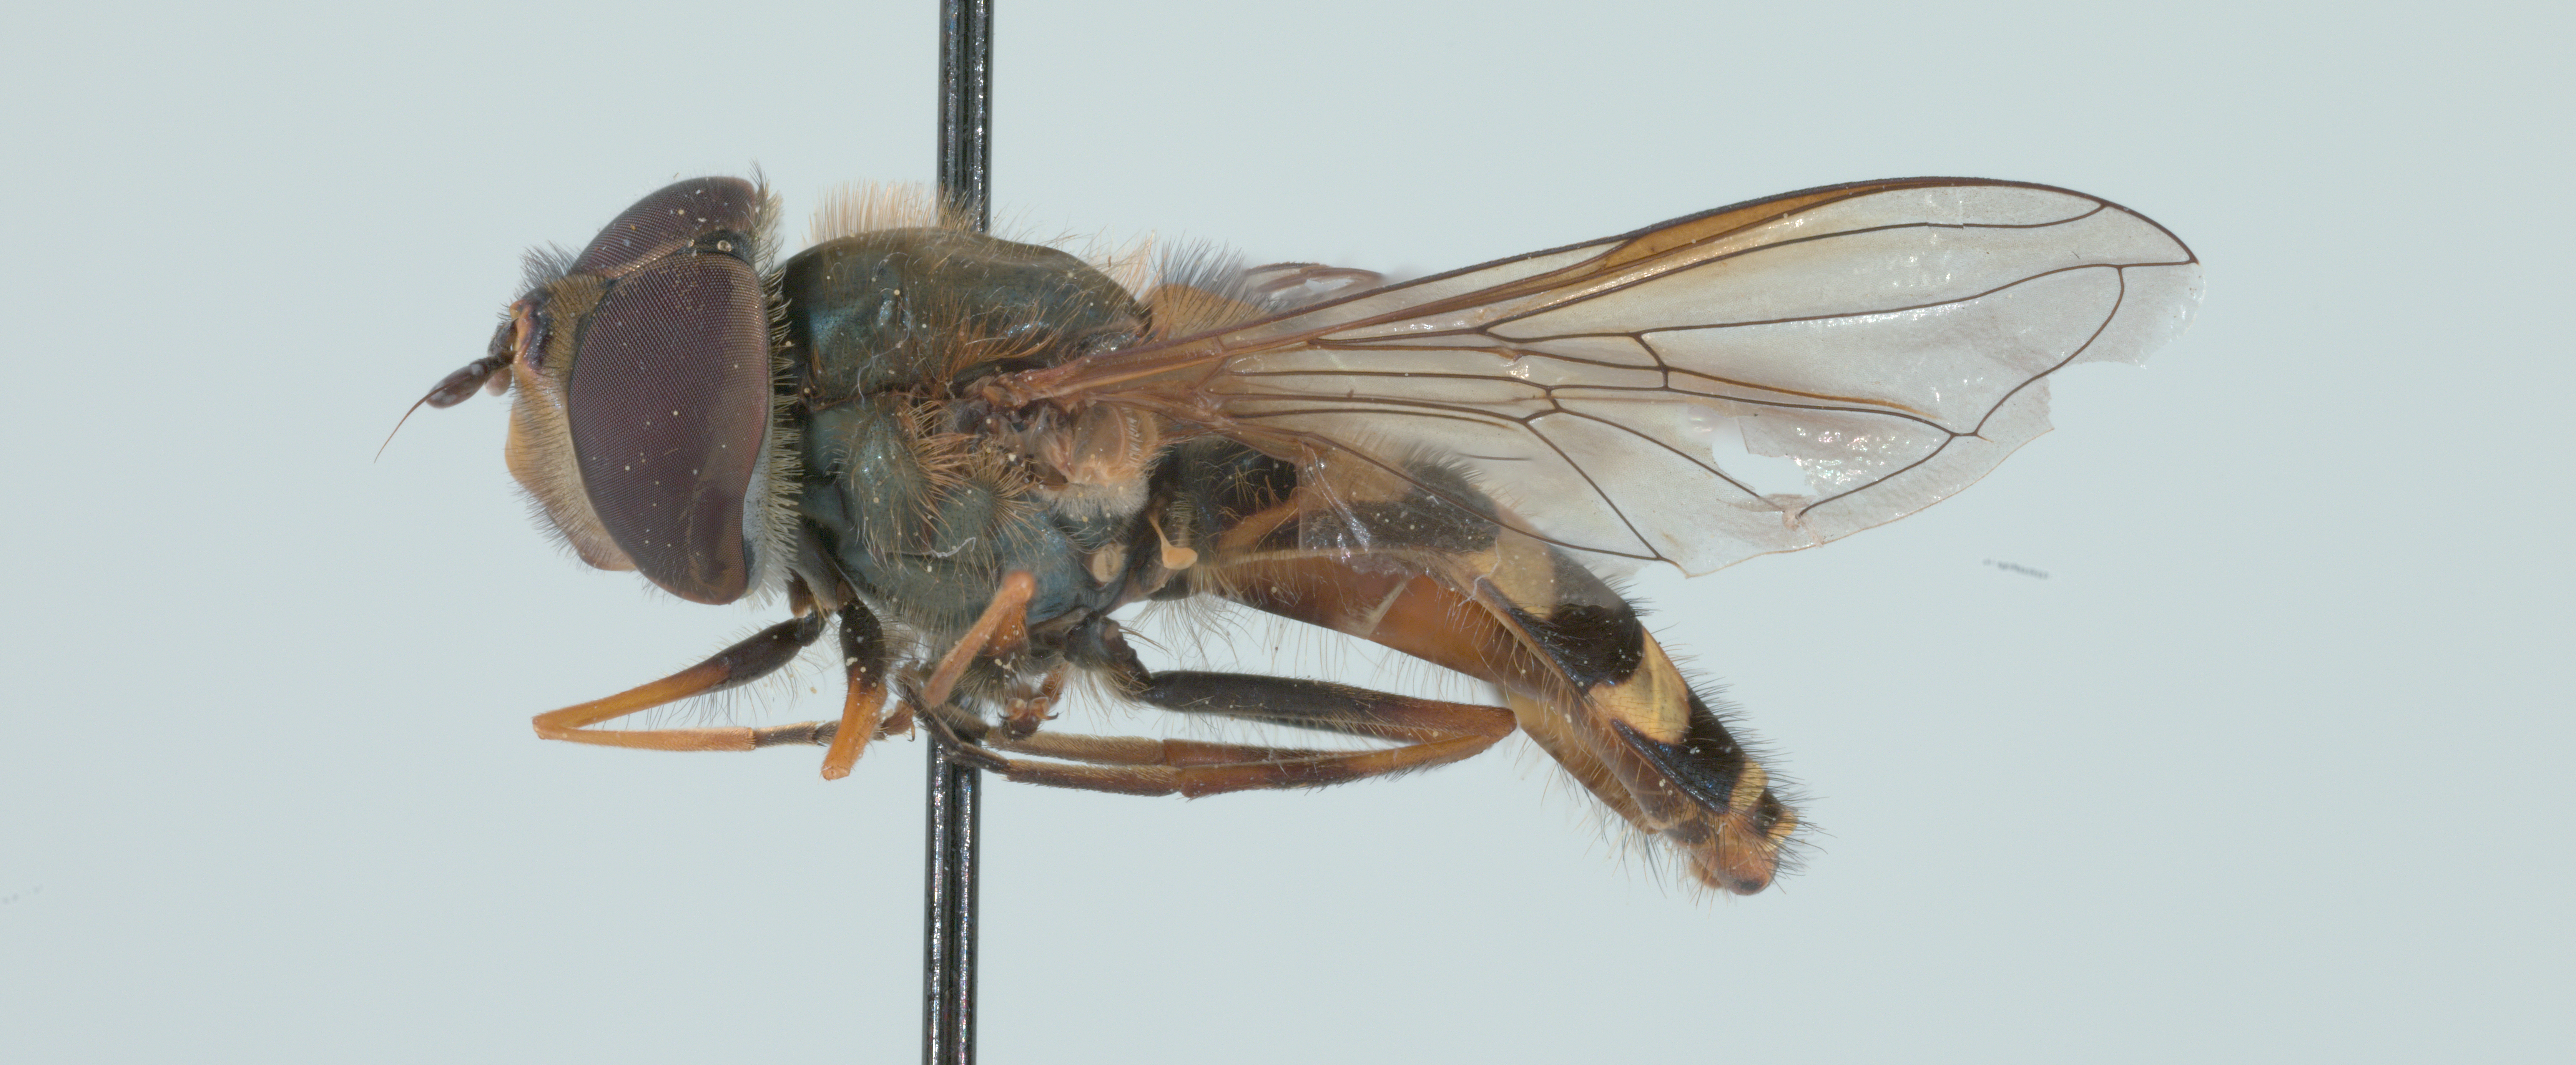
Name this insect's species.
Syrphus torvus
